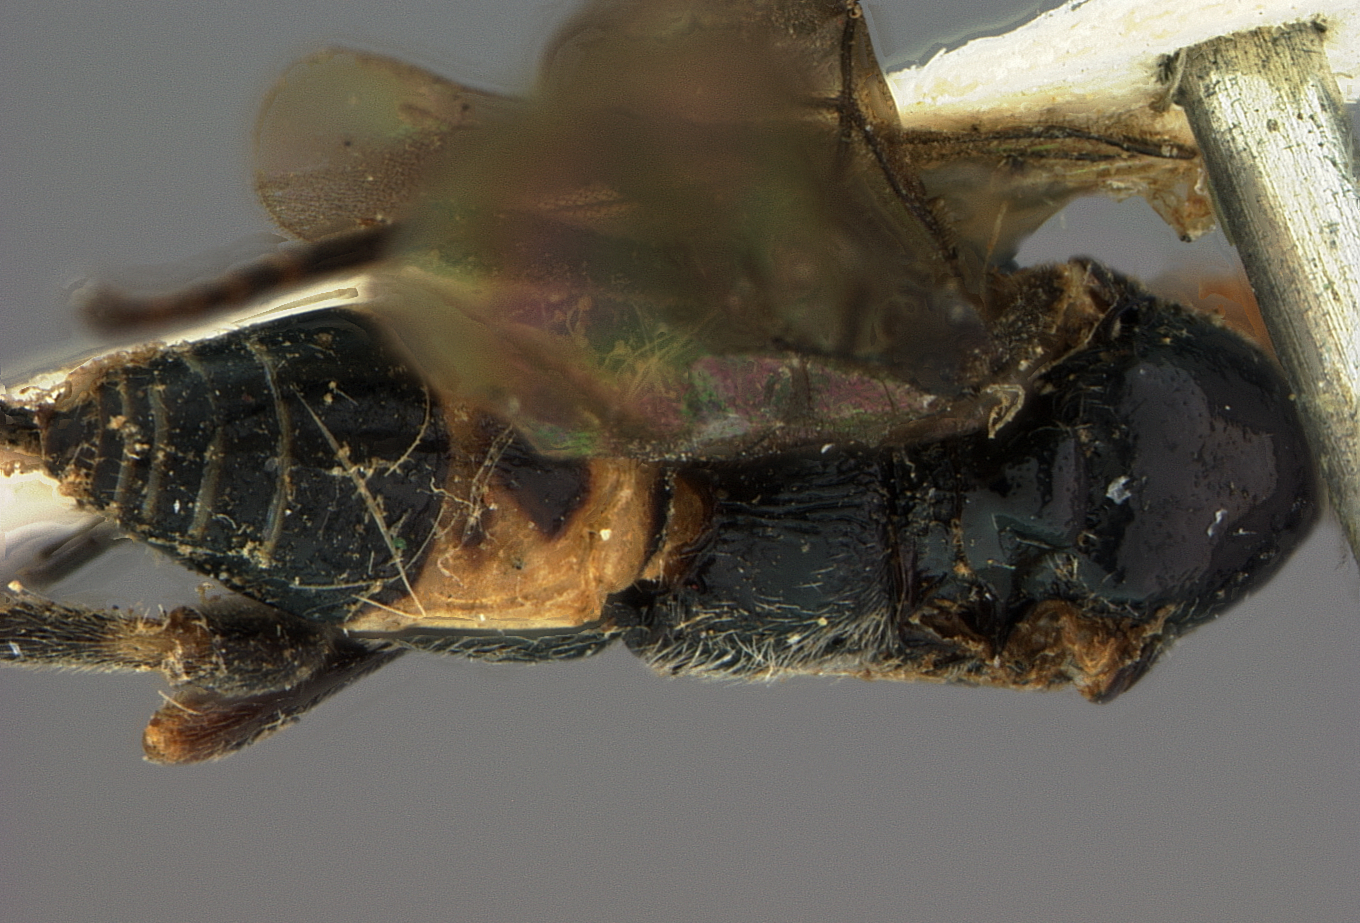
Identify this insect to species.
Orgiloneura antipoda
